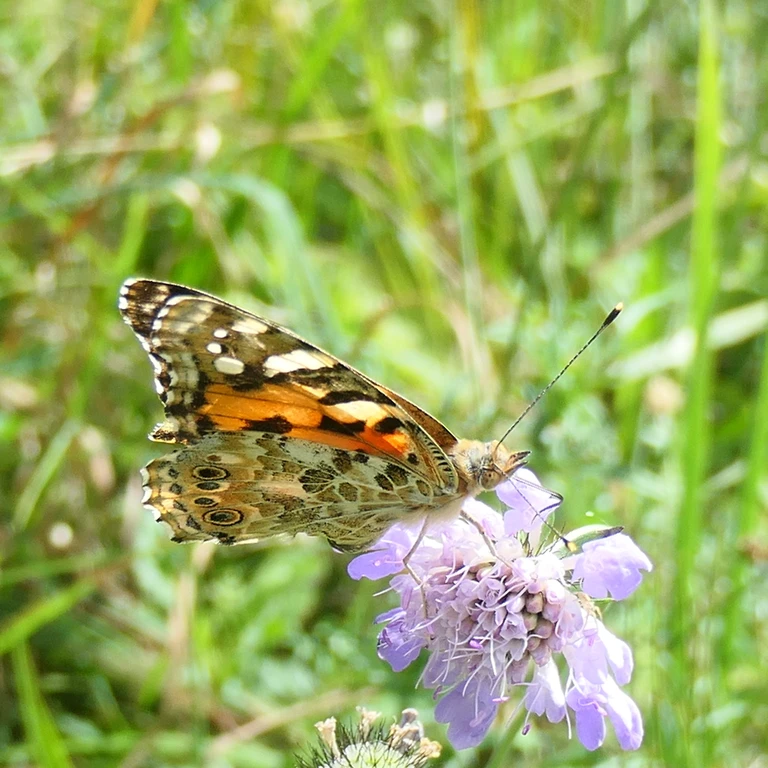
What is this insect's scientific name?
Vanessa cardui
